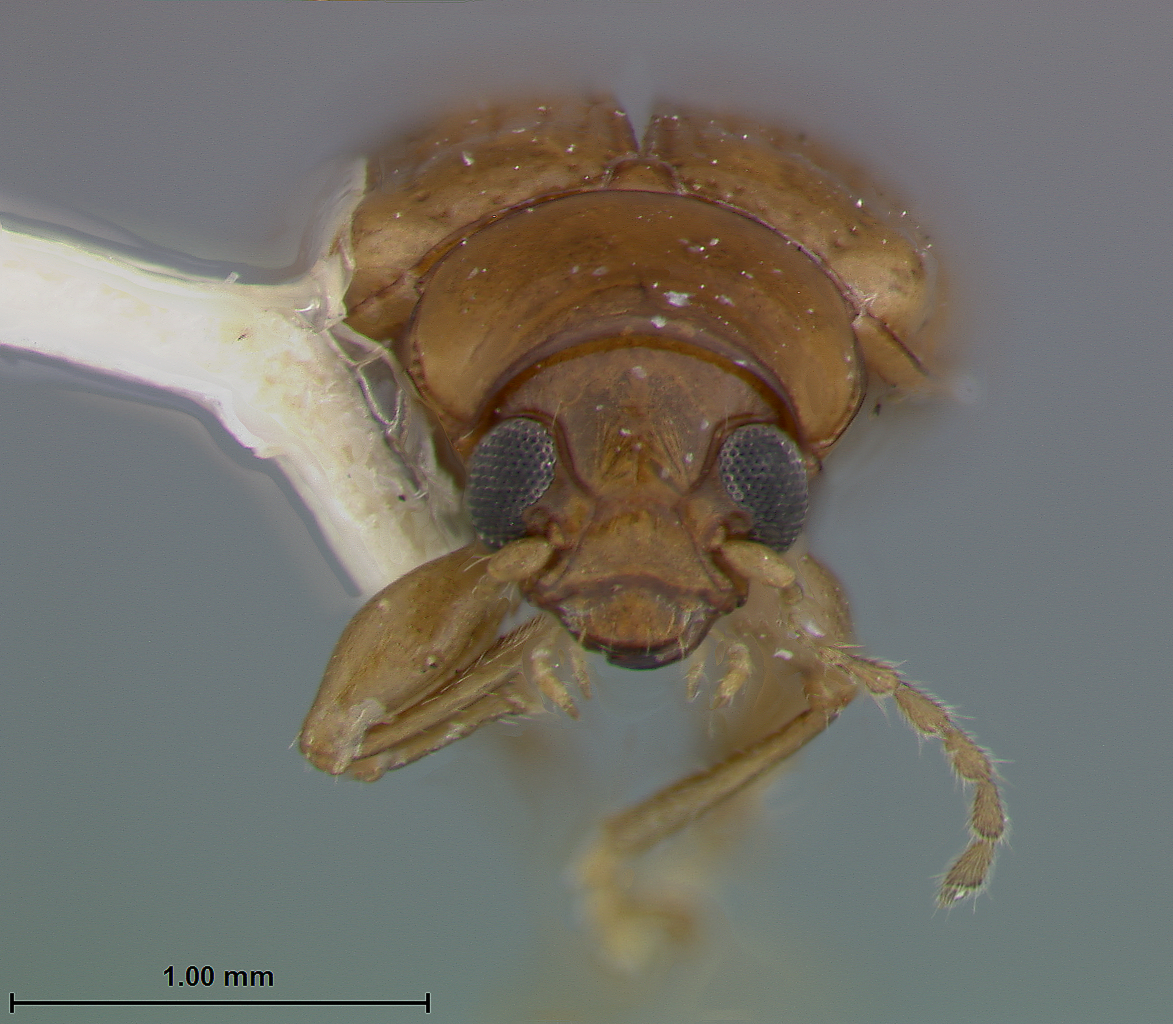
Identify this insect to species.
Metachroma nanum
